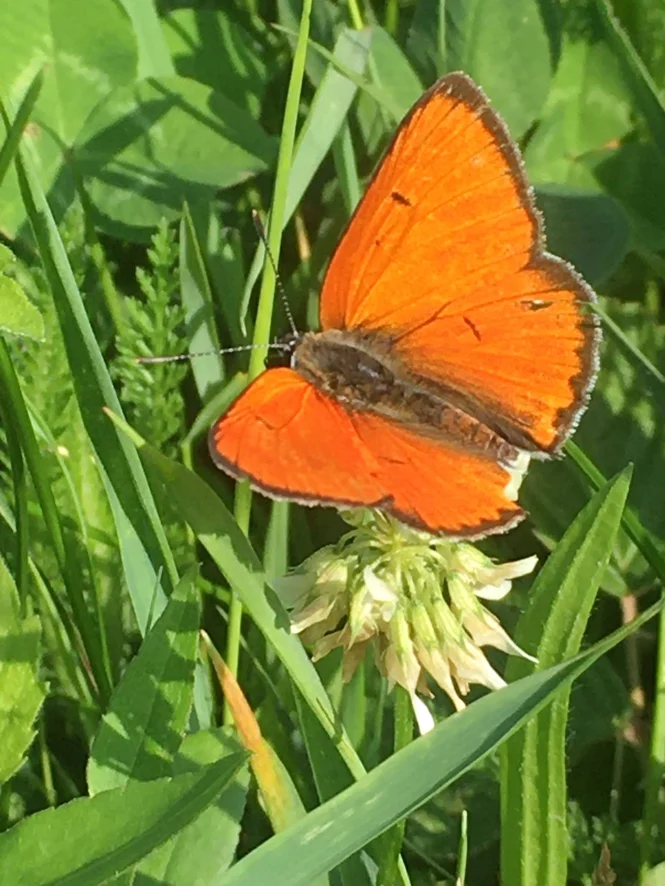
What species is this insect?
Lycaena dispar
